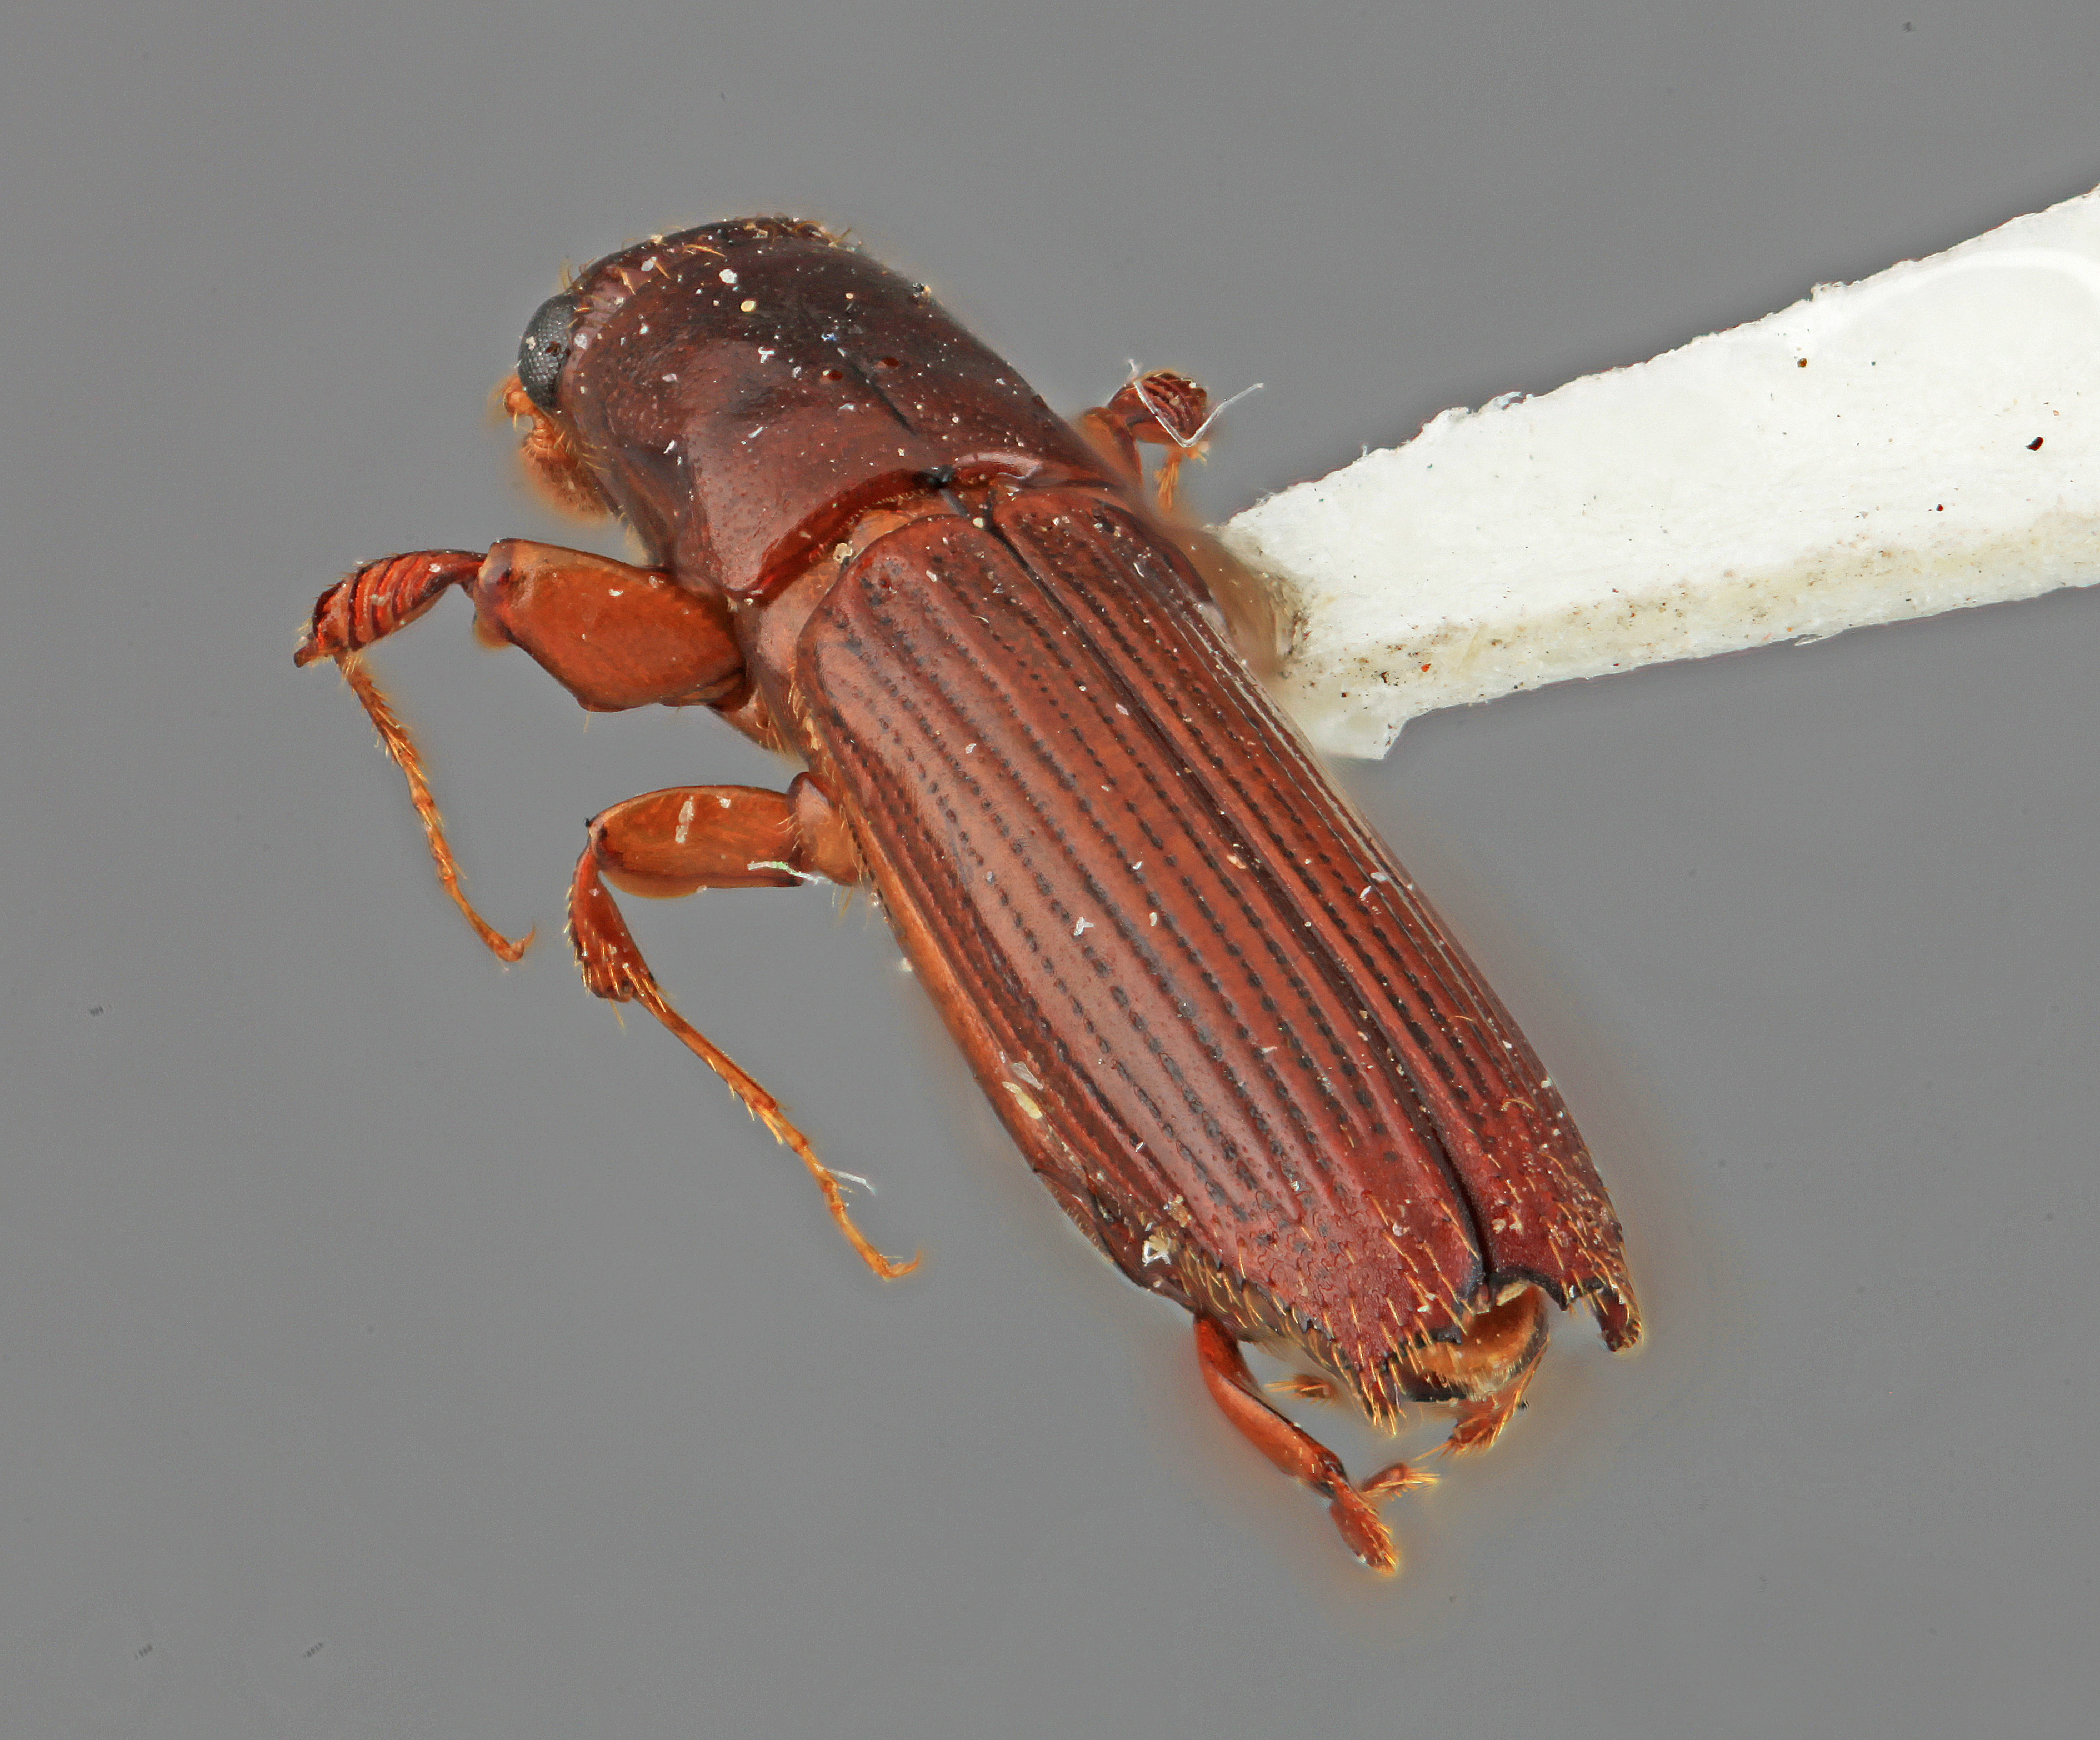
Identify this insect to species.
Platypus eugestus
